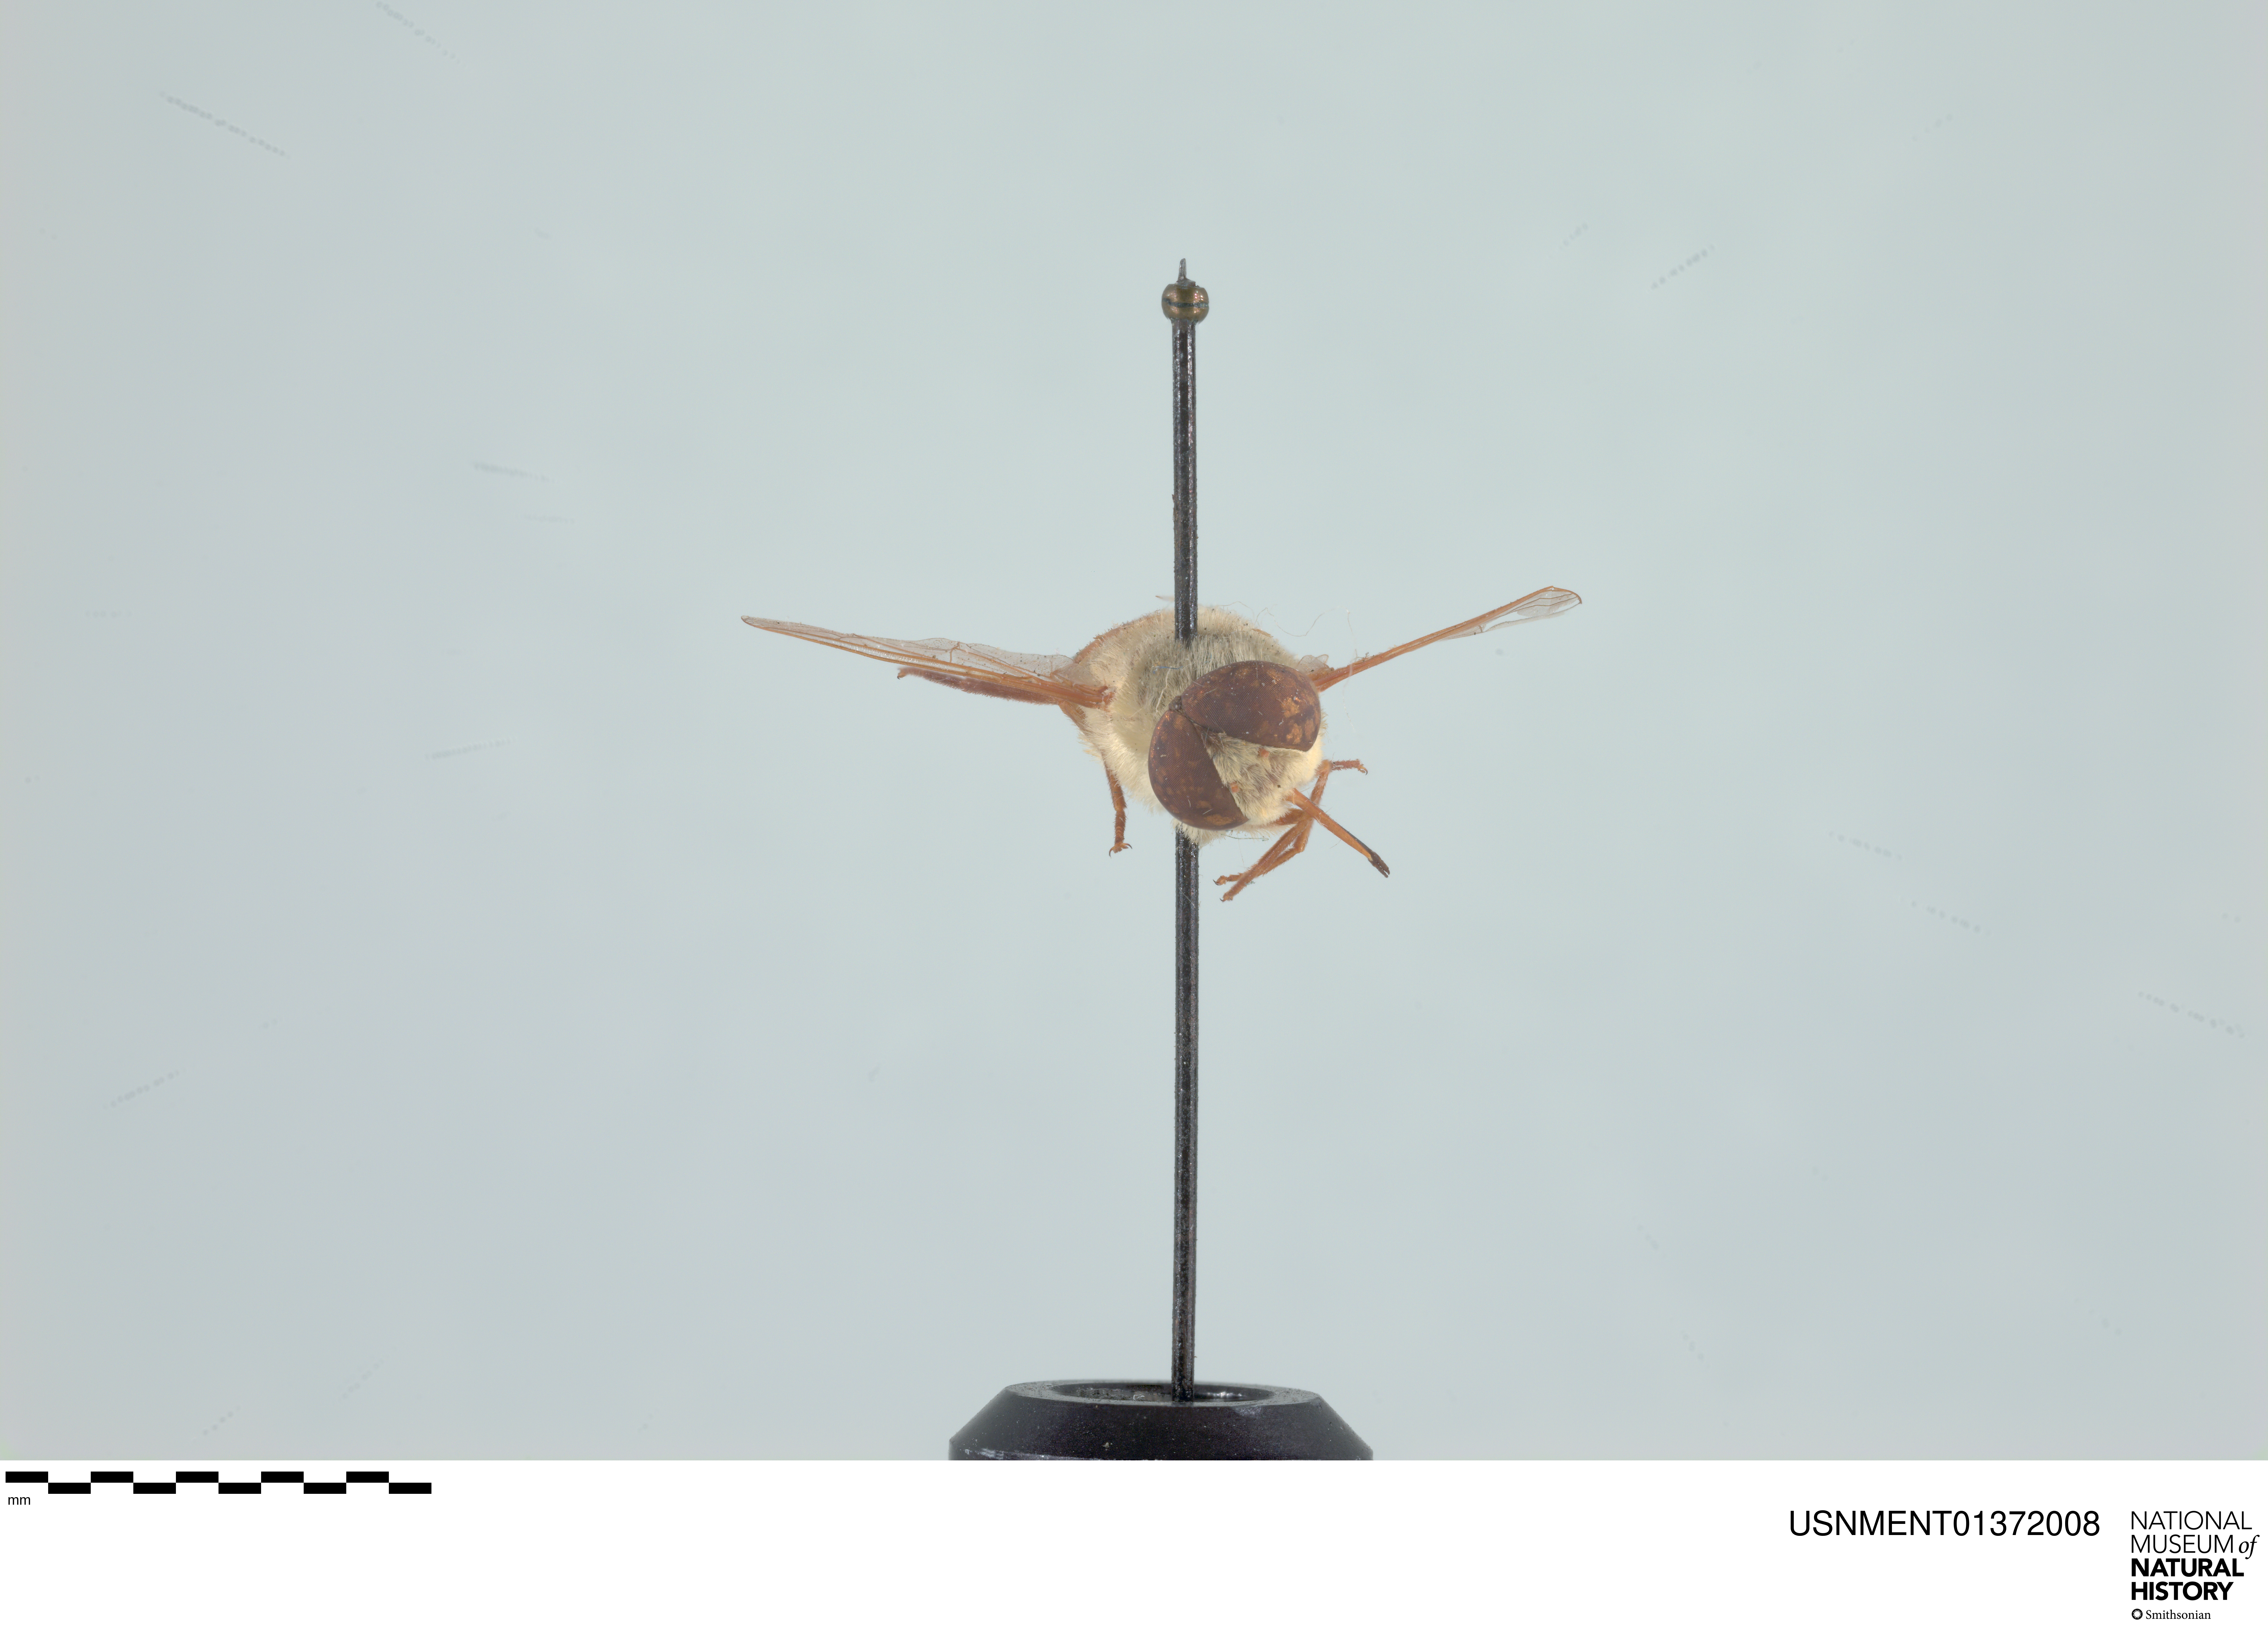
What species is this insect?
Neorhynchocephalus volaticus
